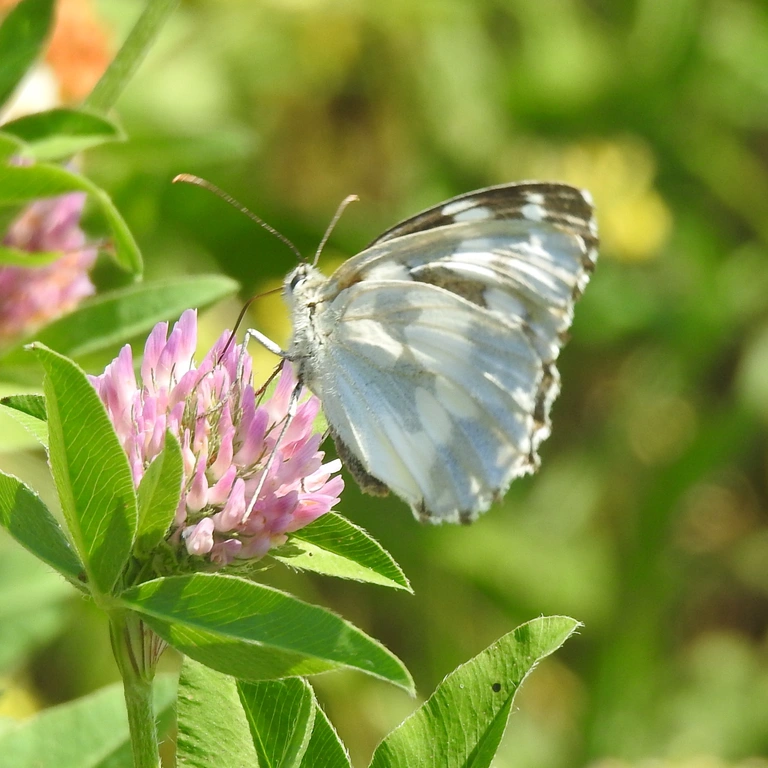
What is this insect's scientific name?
Melanargia galathea
